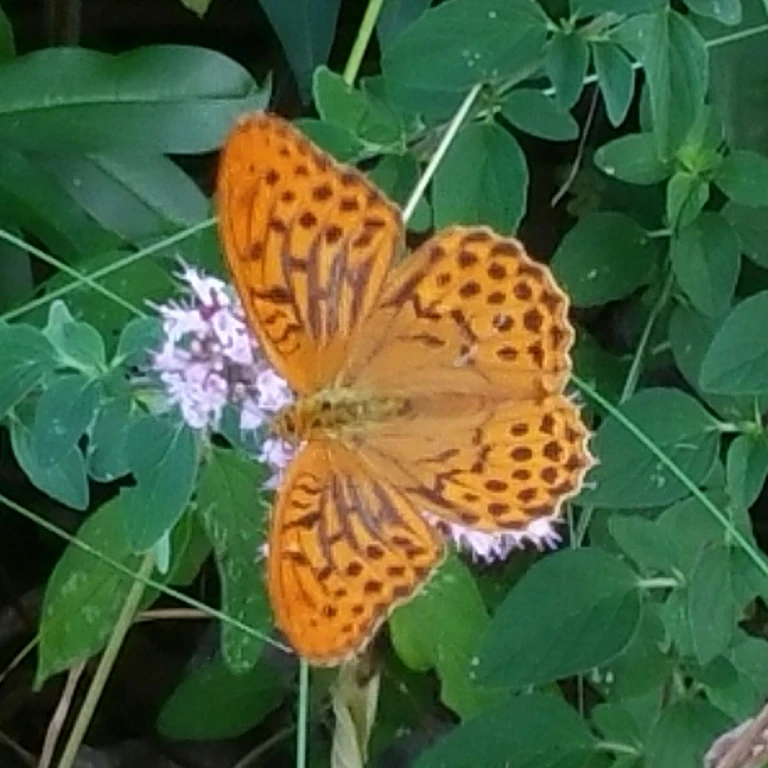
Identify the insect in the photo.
Argynnis paphia
